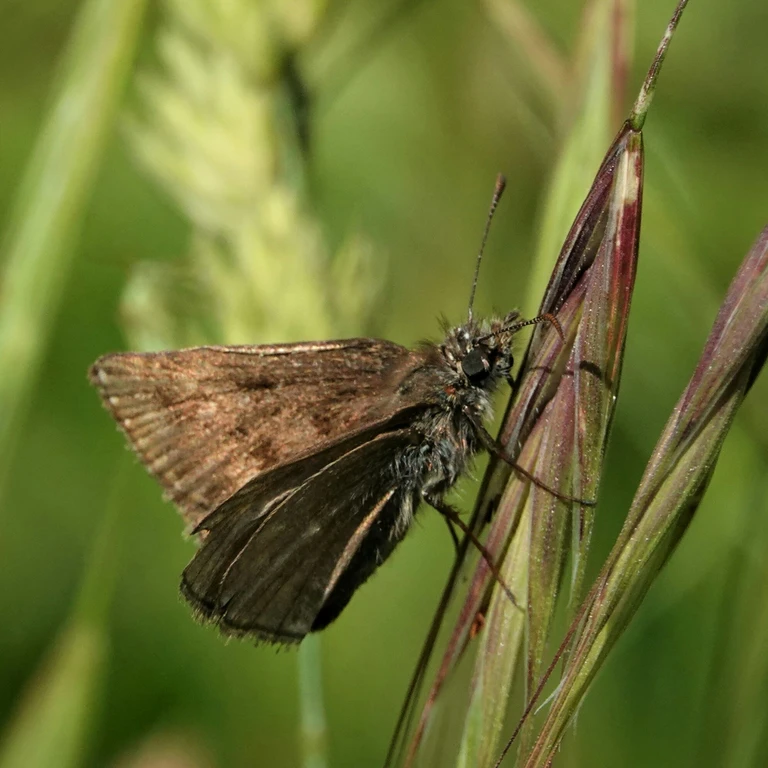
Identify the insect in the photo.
Erynnis tages
